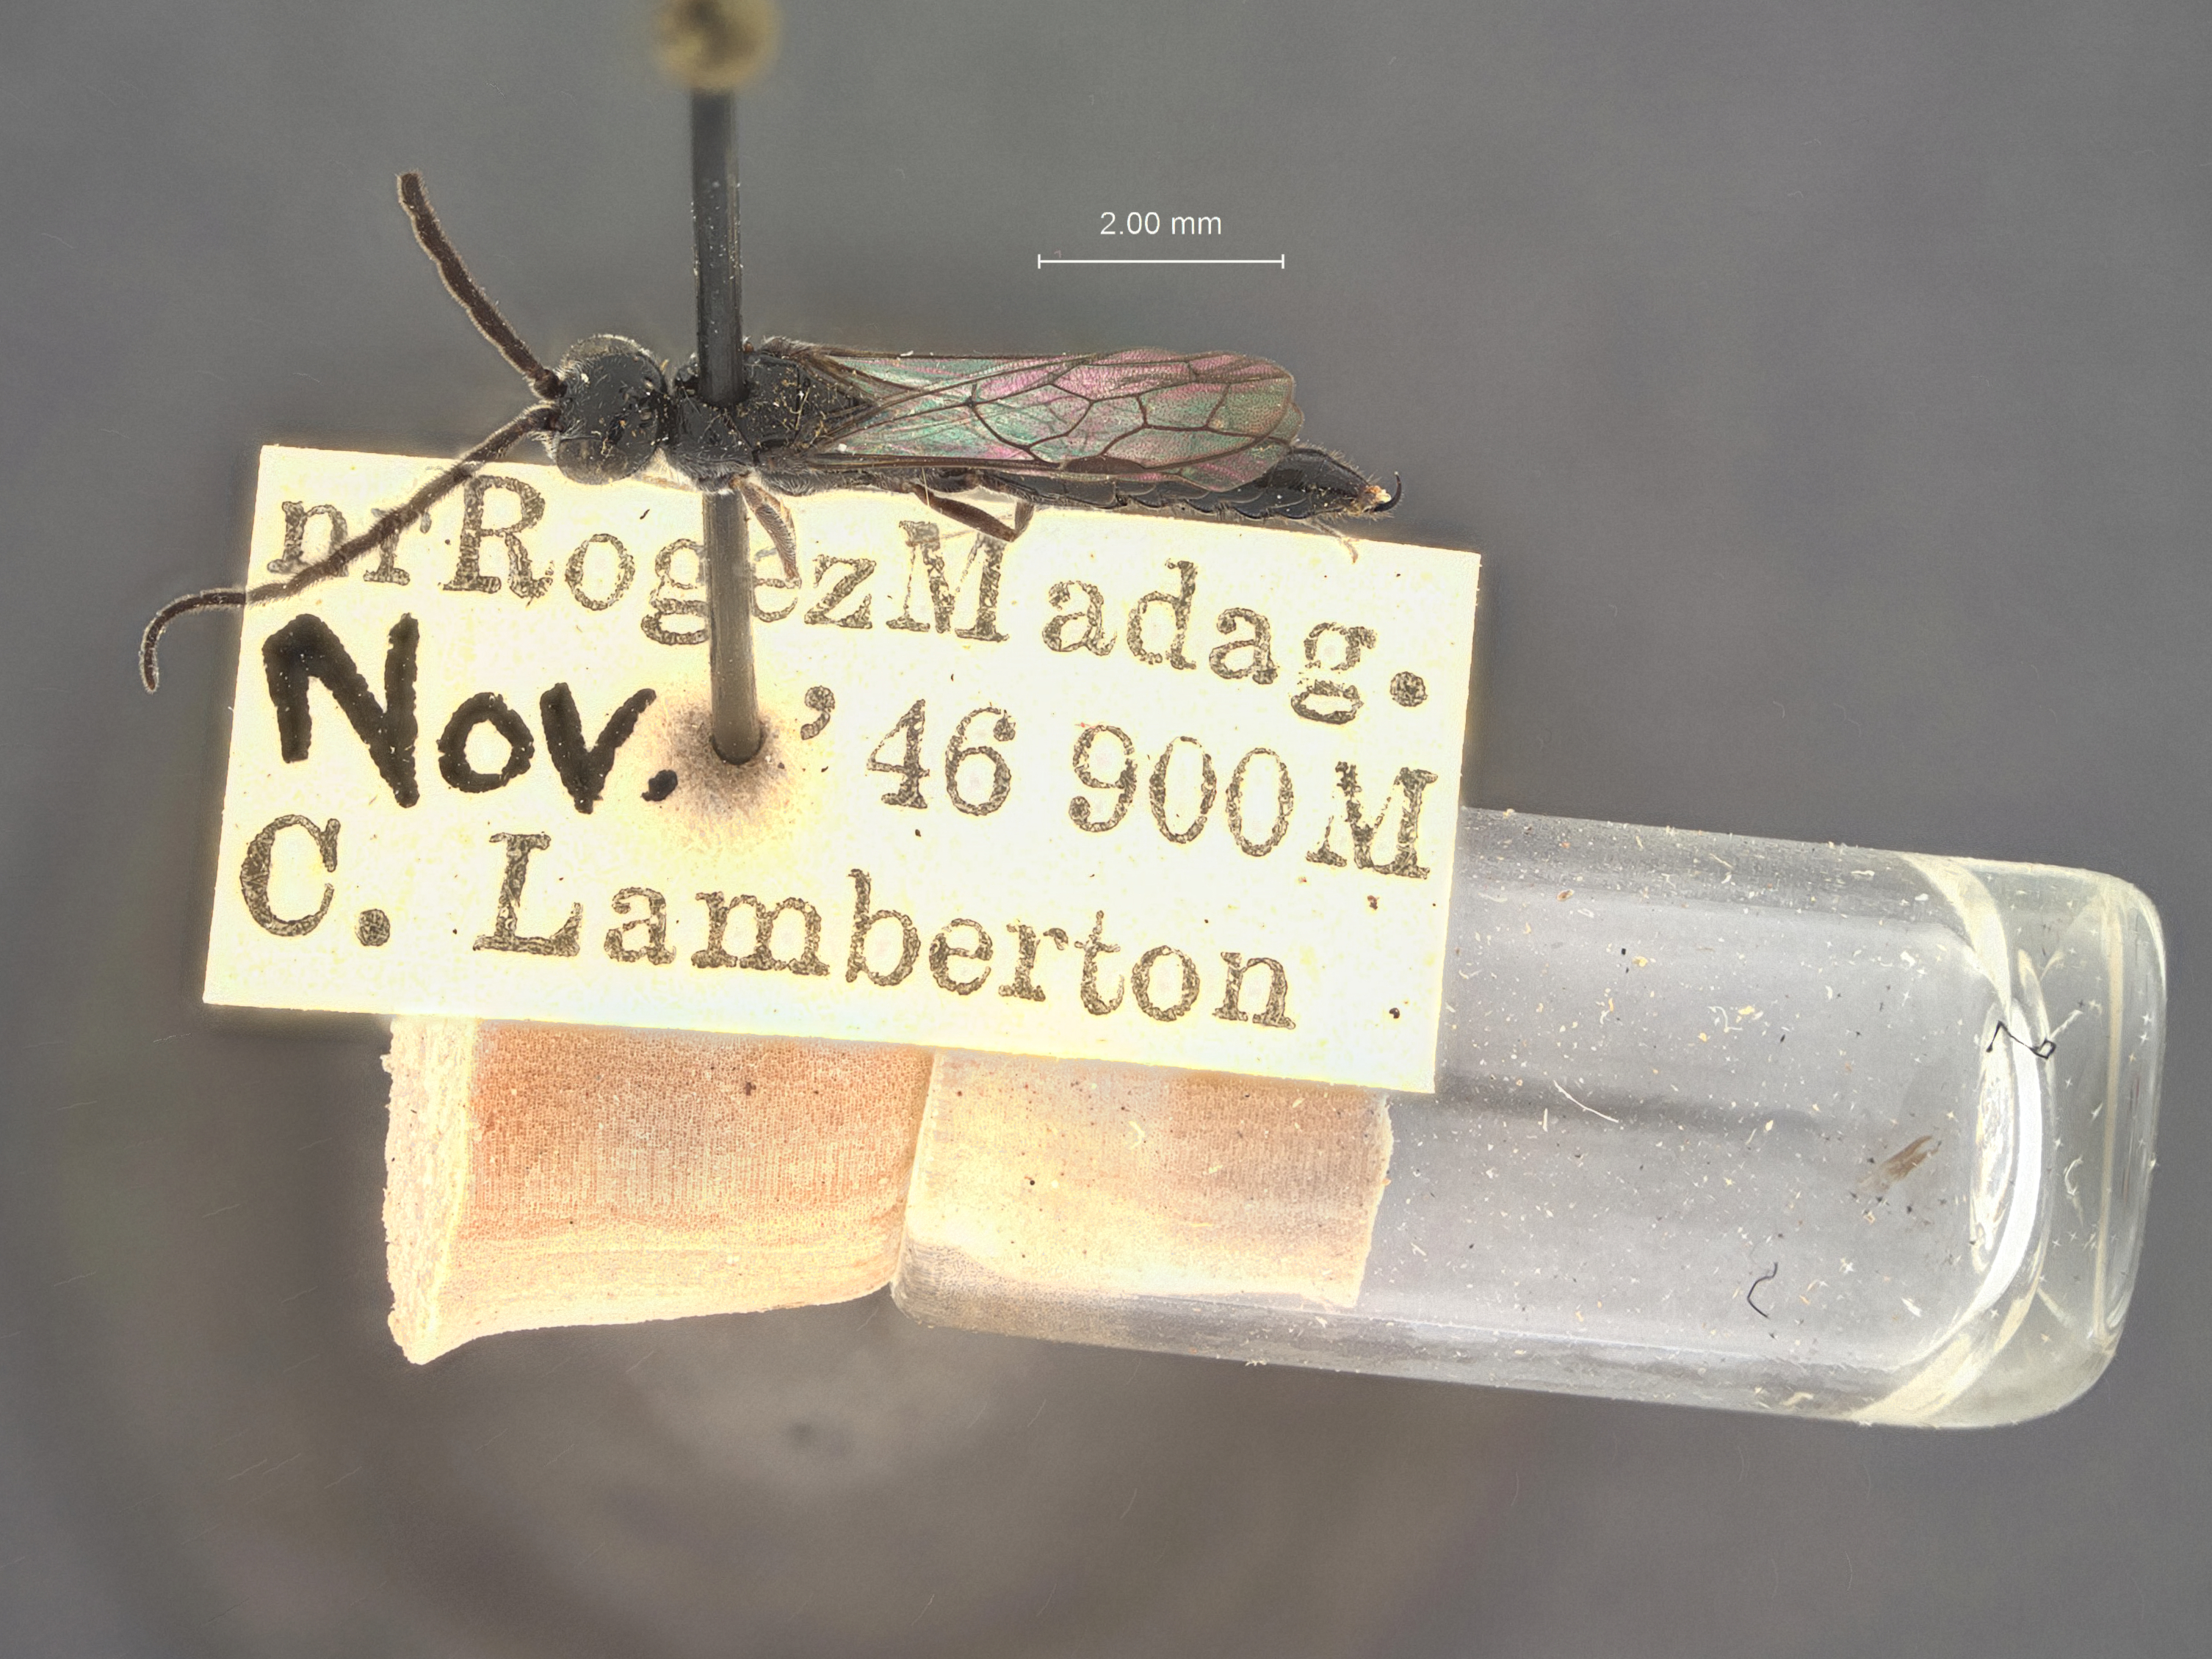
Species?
Methocha lambertoni
